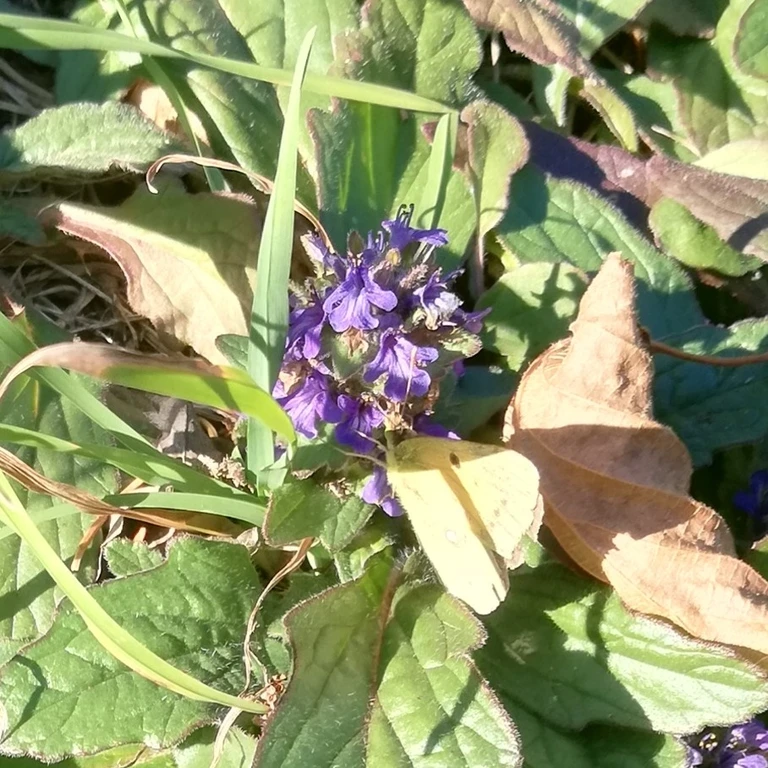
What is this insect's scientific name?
Colias croceus
